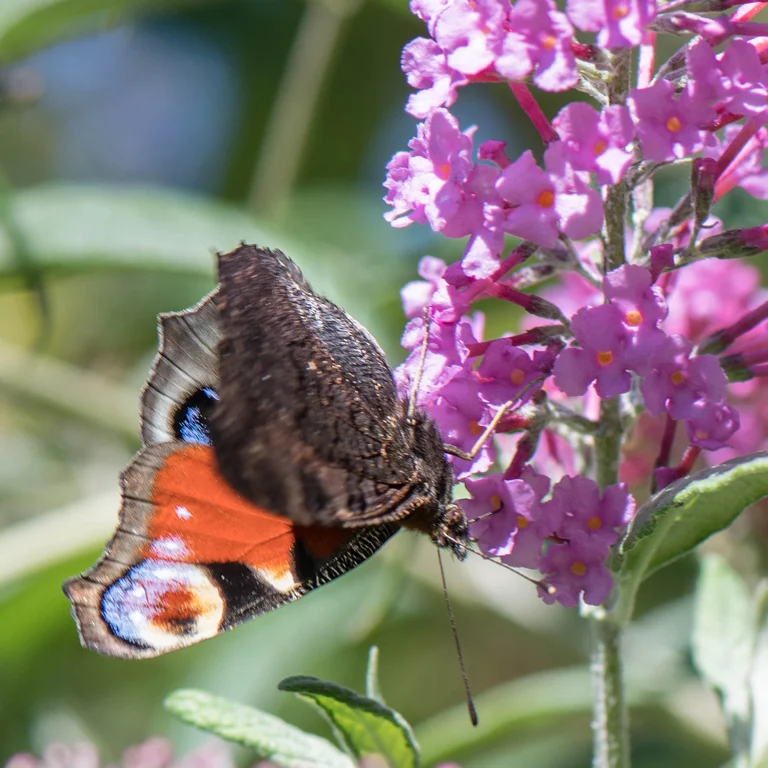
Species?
Aglais io
